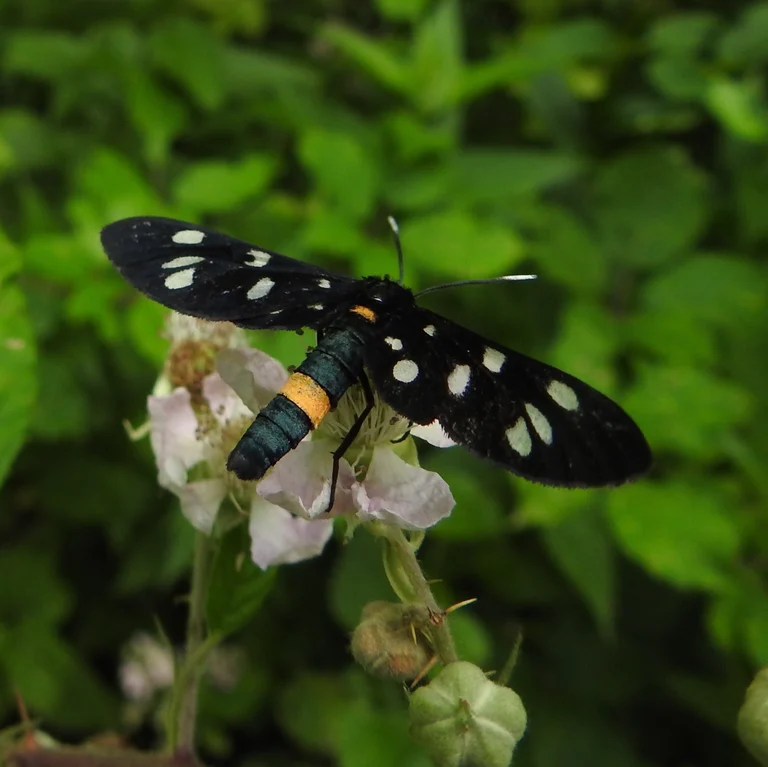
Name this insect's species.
Amata phegea
